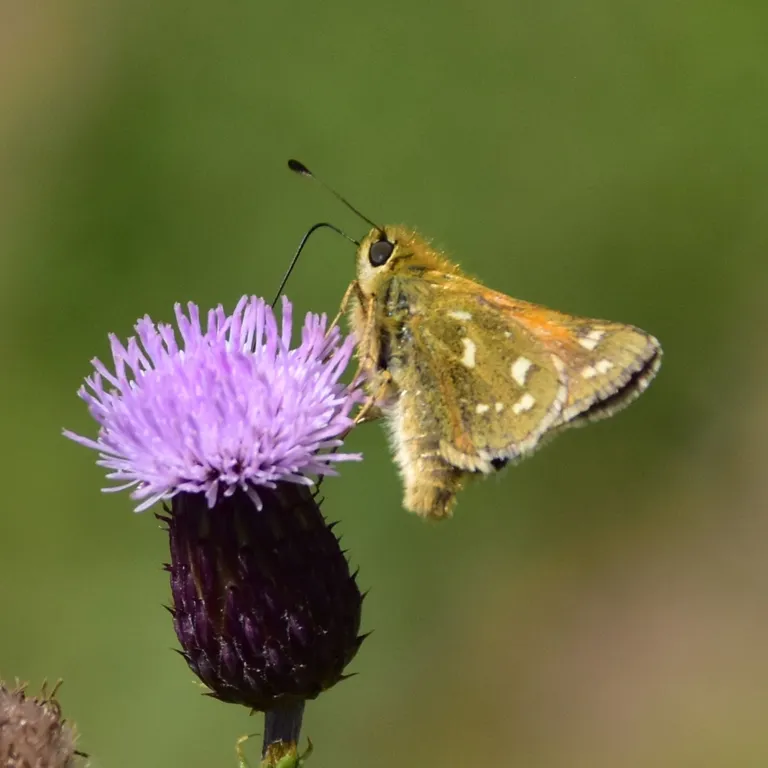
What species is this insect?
Hesperia comma
